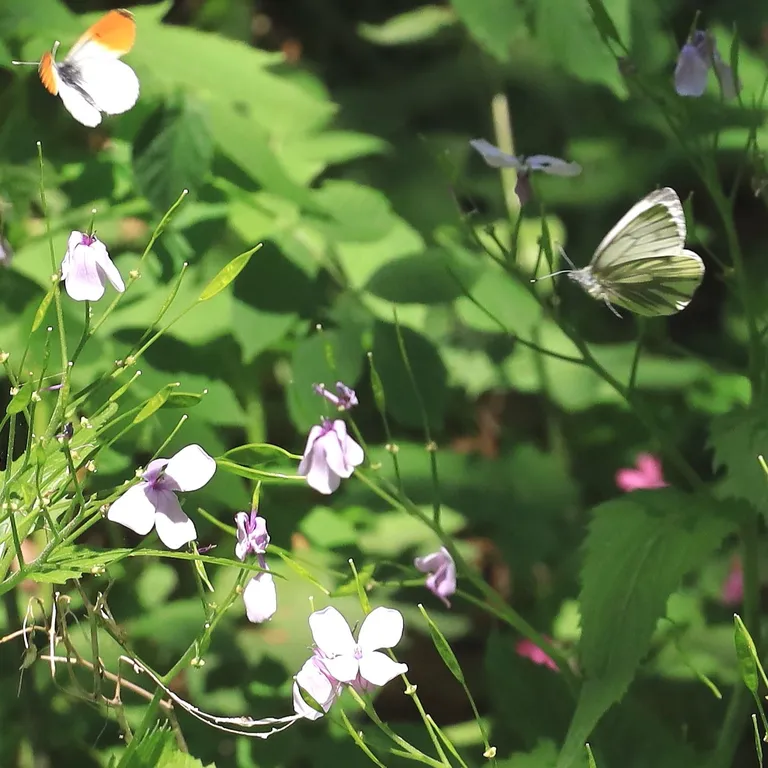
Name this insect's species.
Anthocharis cardamines
